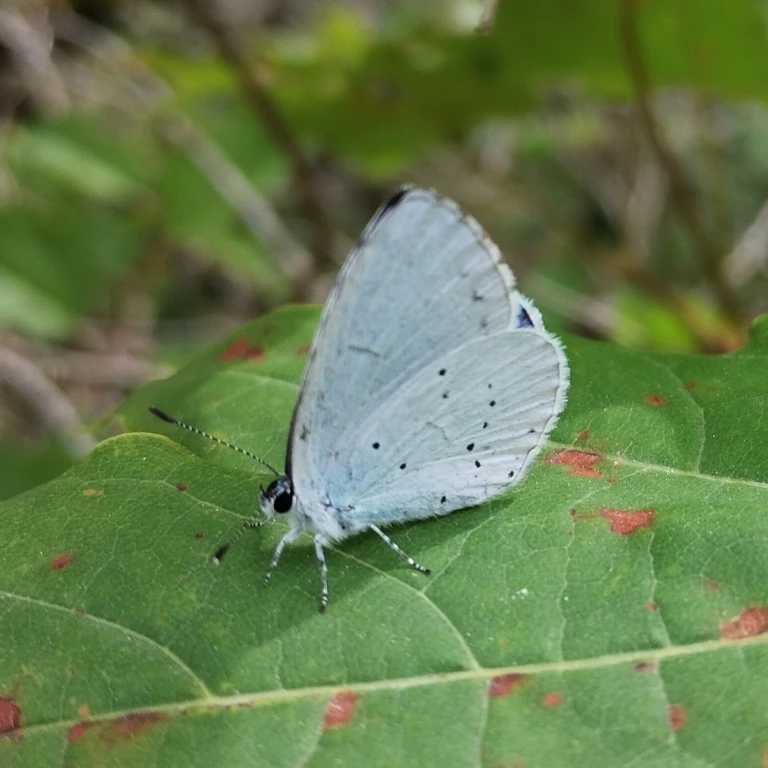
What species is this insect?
Celastrina argiolus
